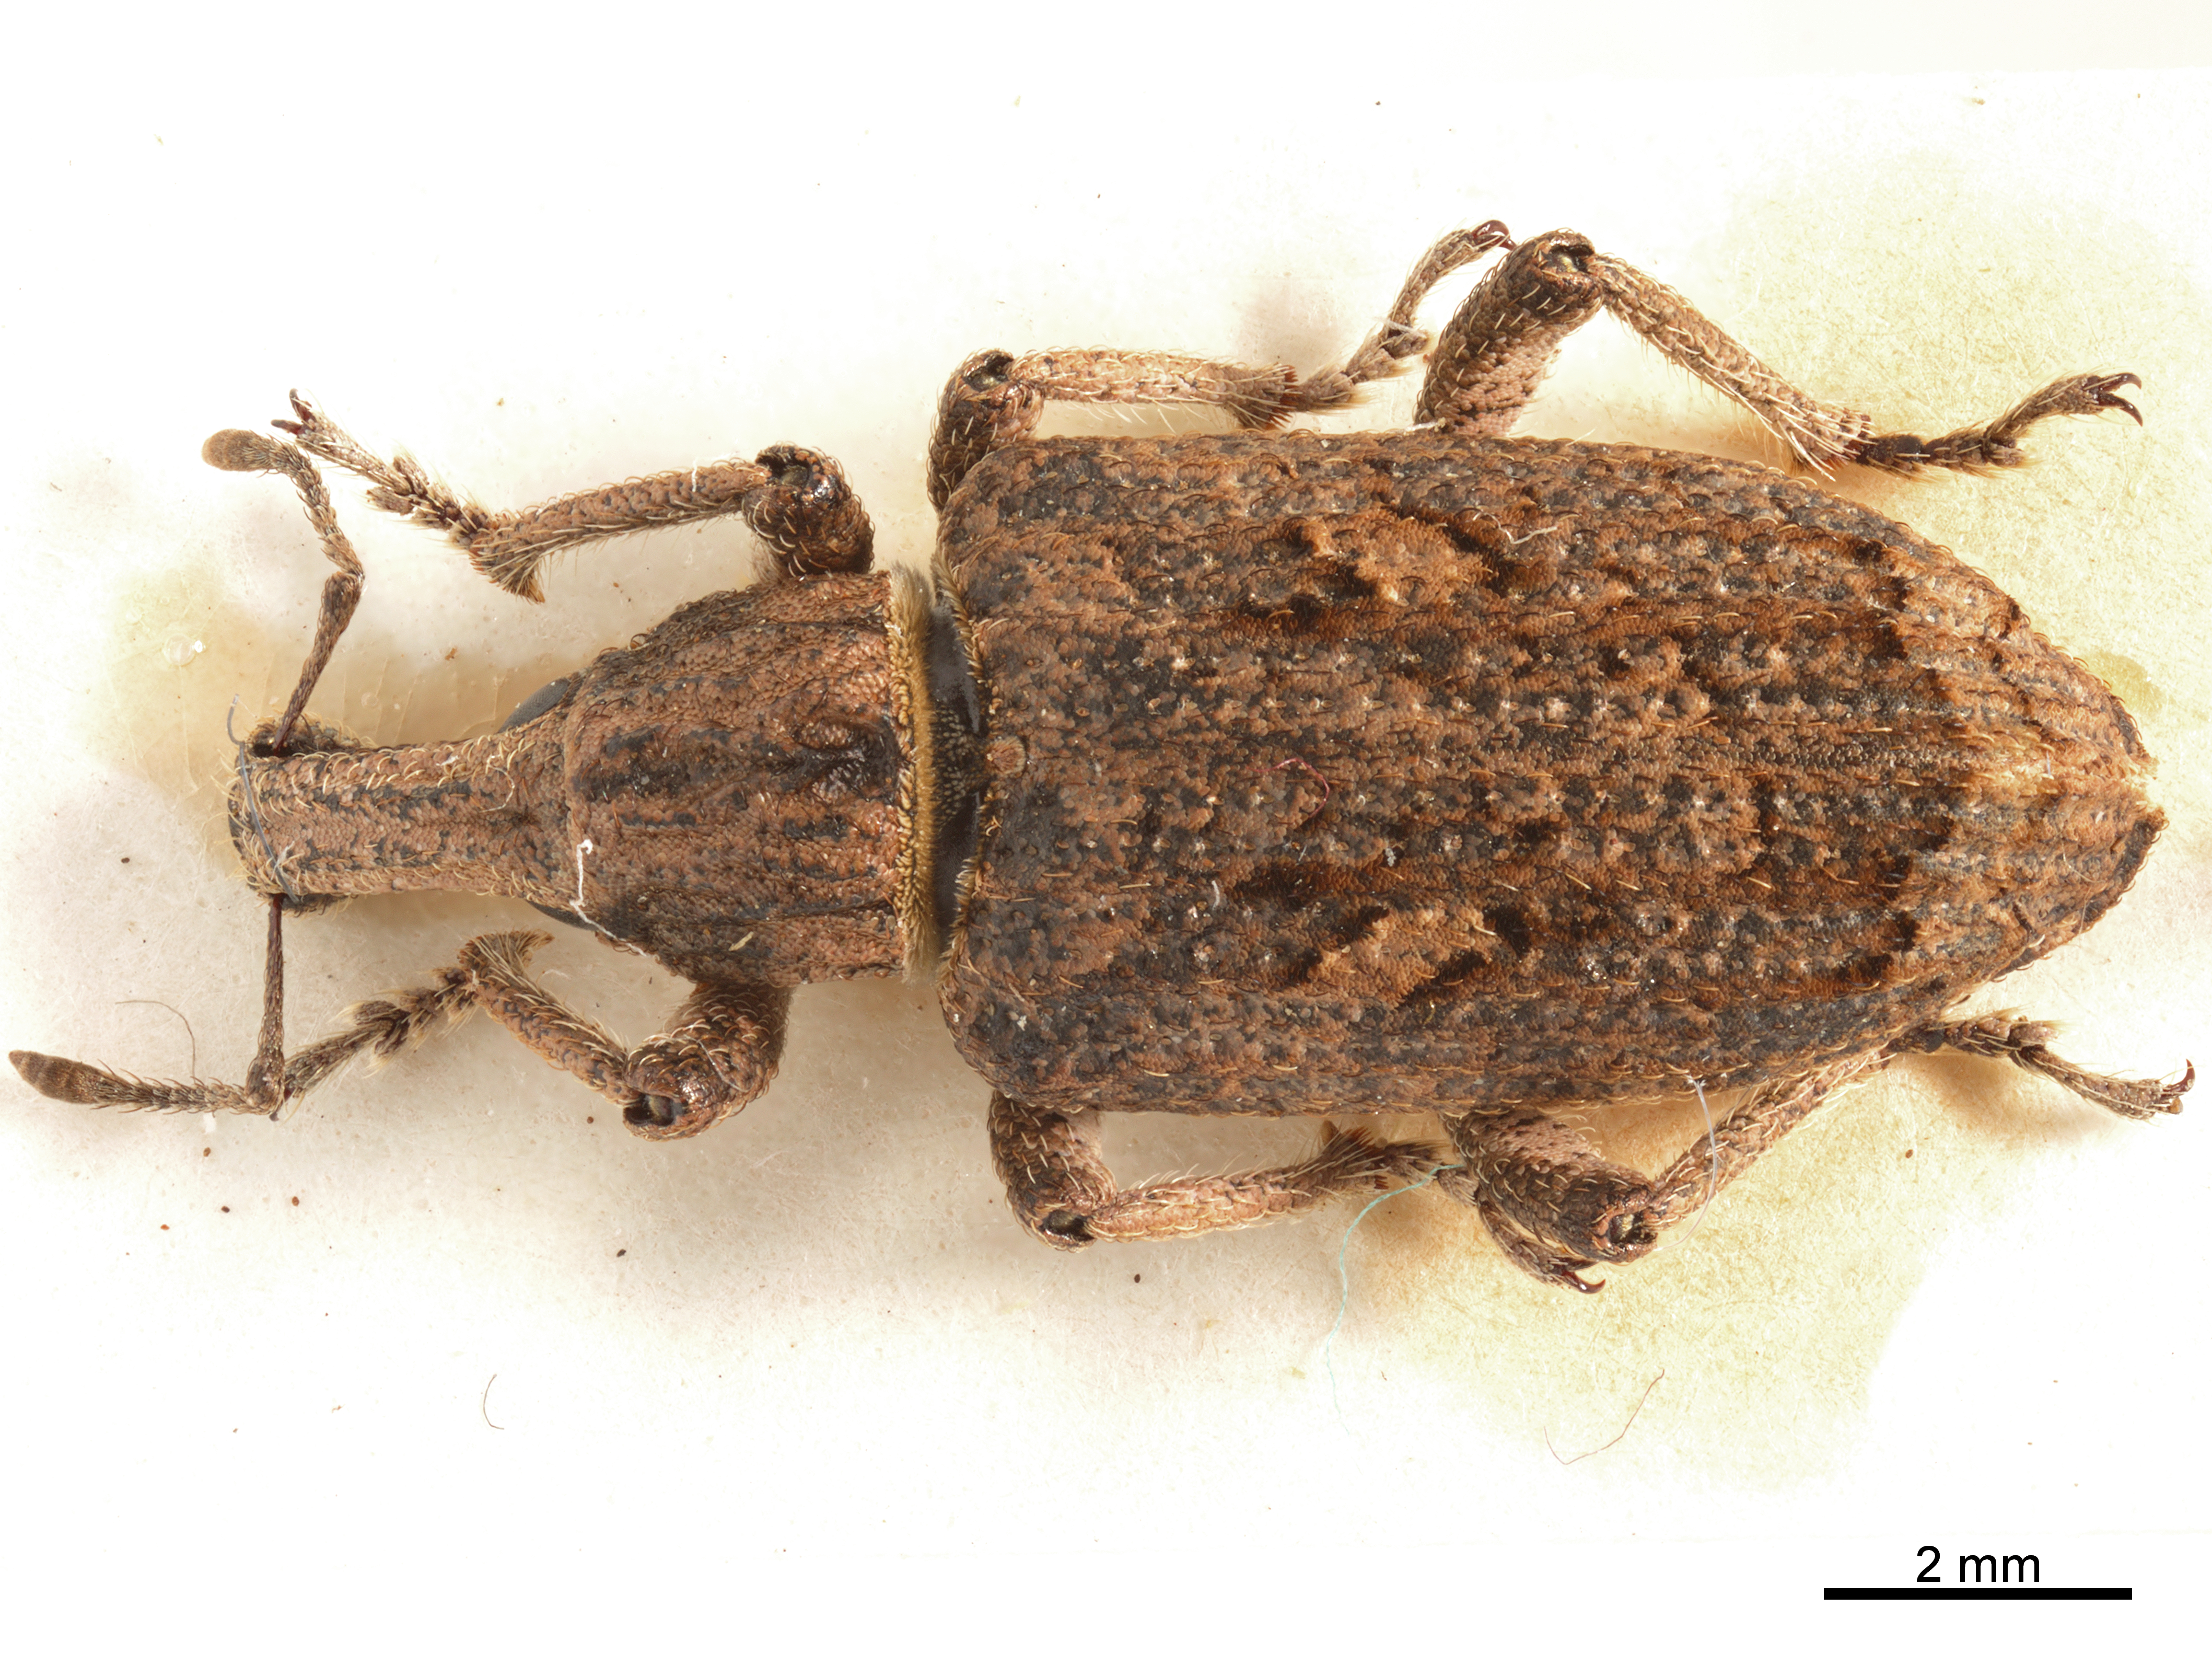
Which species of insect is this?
Rhytidoderes plicatus (also Rhytideres plicatus)
